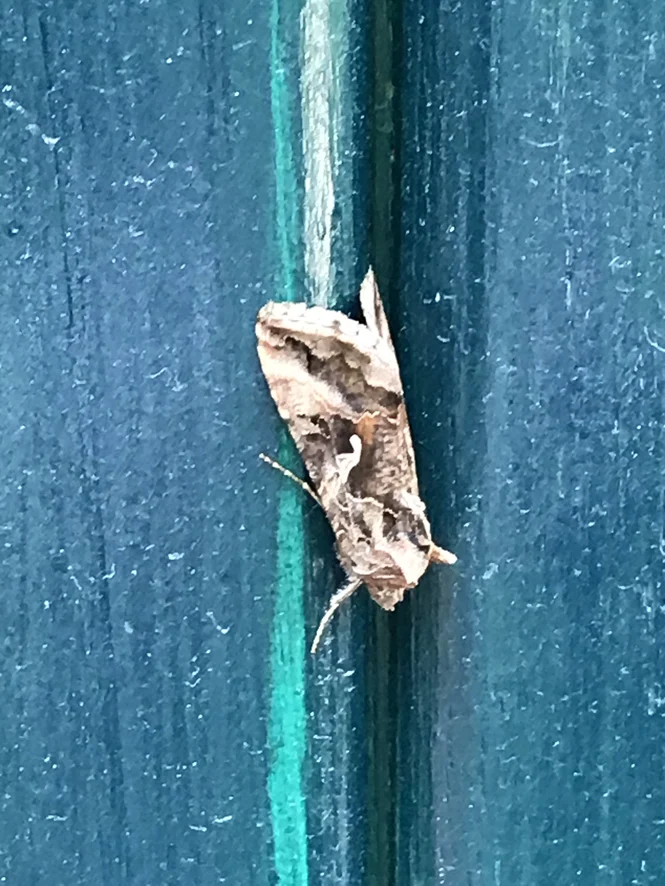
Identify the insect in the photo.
Autographa gamma
